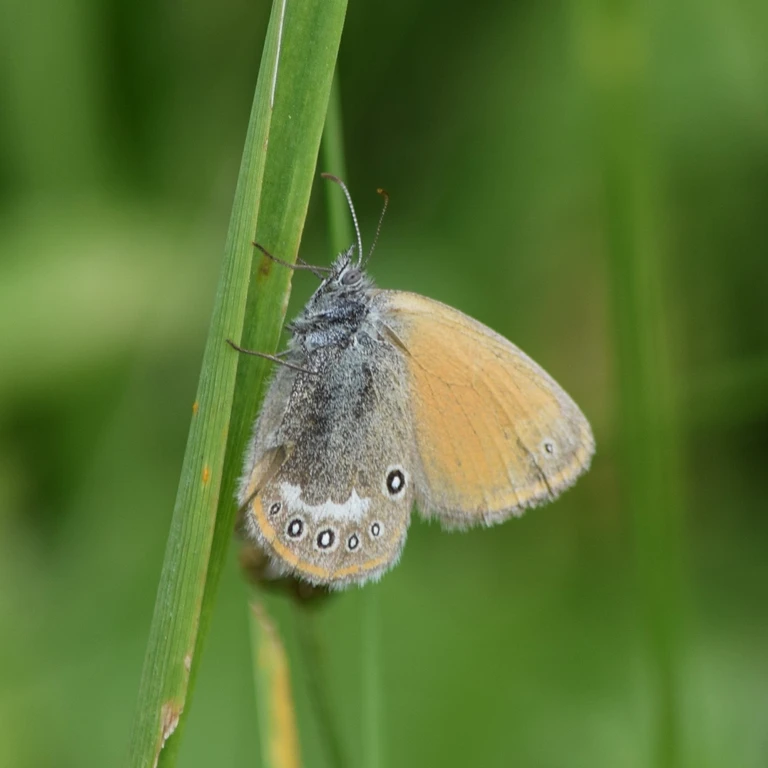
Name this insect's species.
Coenonympha glycerion (also Coenonympha iphis)
